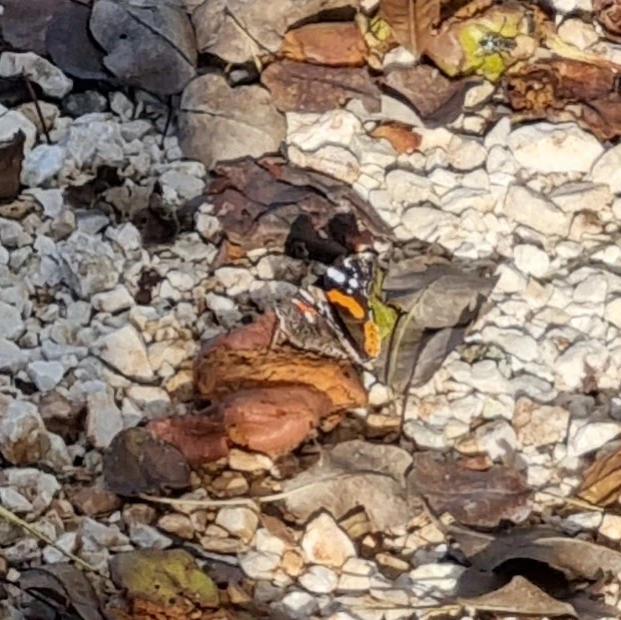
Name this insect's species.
Vanessa atalanta
